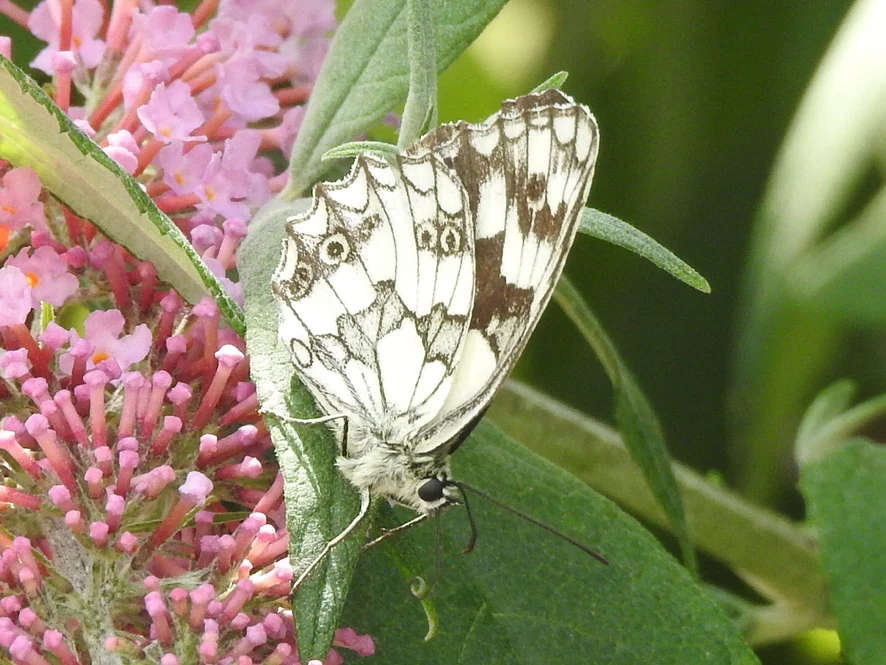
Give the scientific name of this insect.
Melanargia galathea
